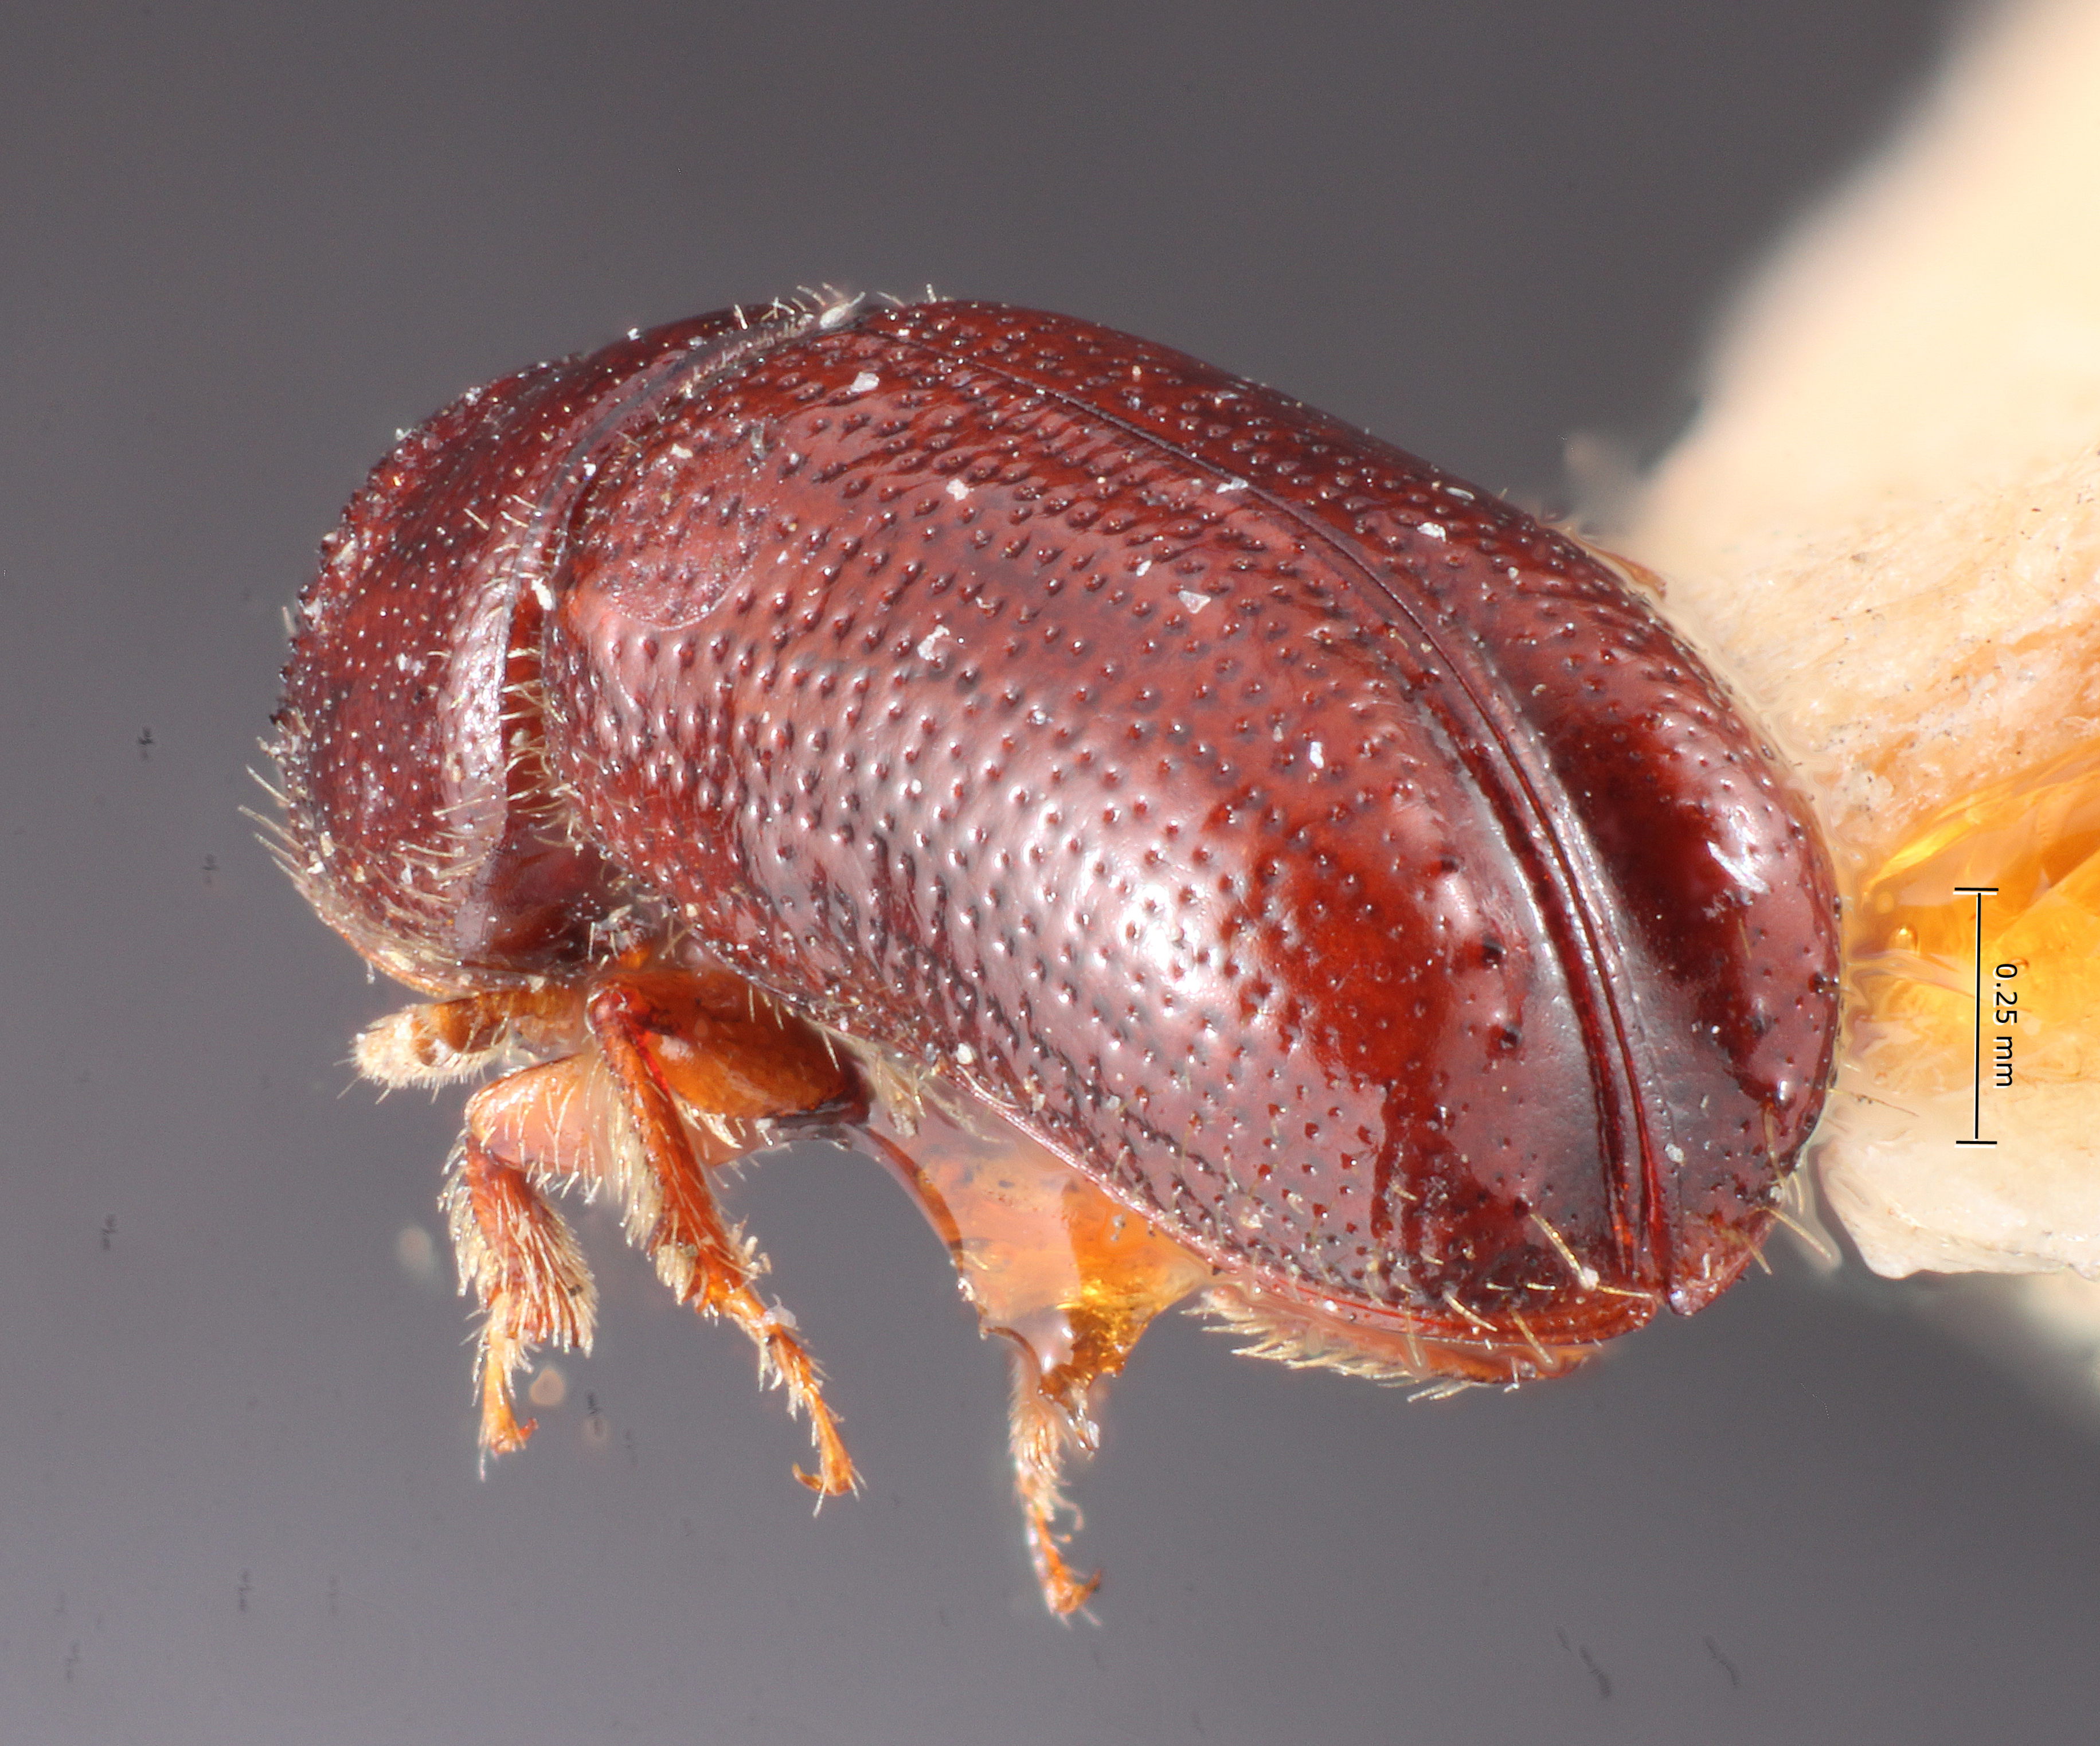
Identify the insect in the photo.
Pityophthorus cognatus
